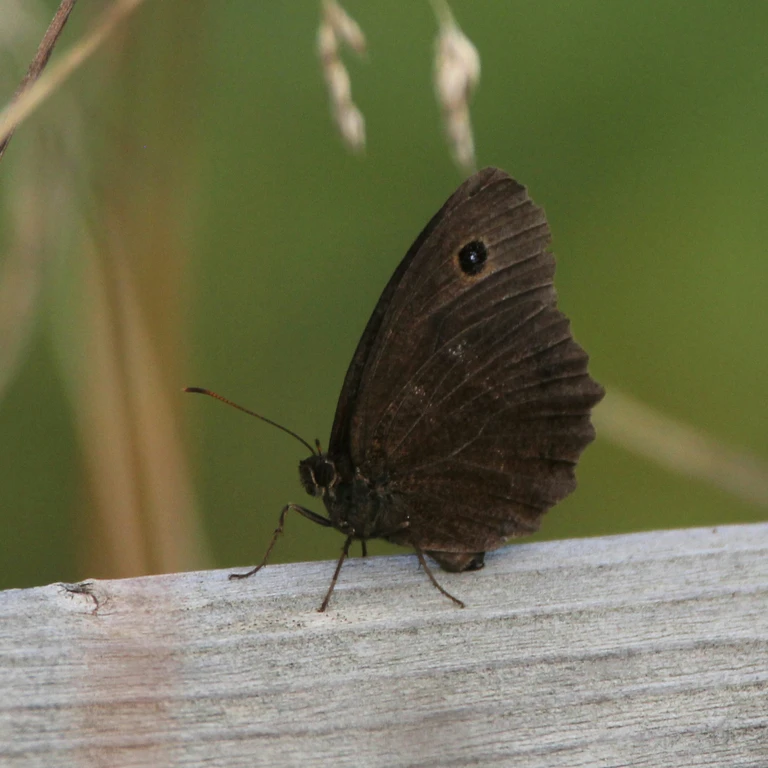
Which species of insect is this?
Minois dryas
